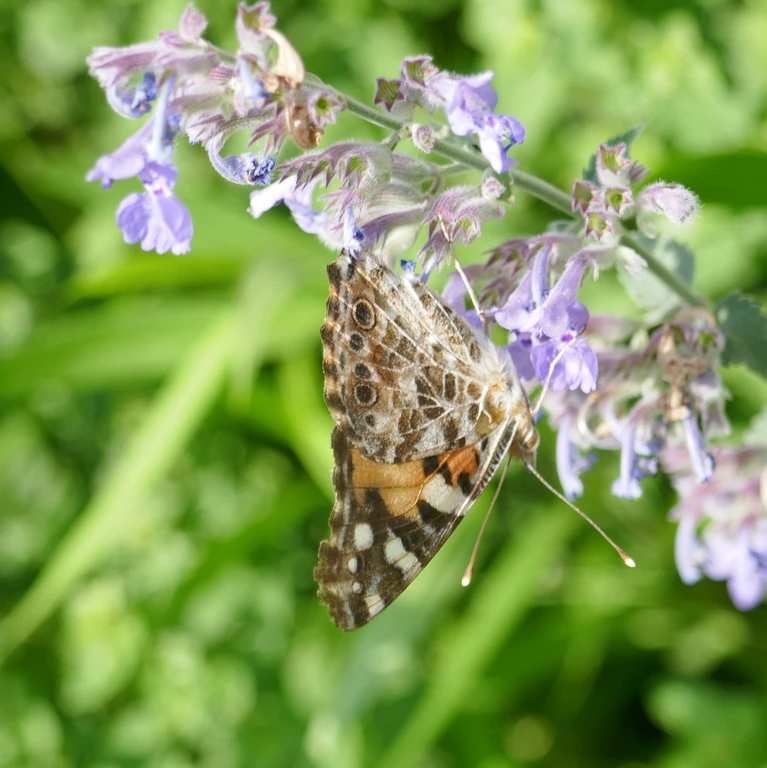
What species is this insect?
Vanessa cardui
